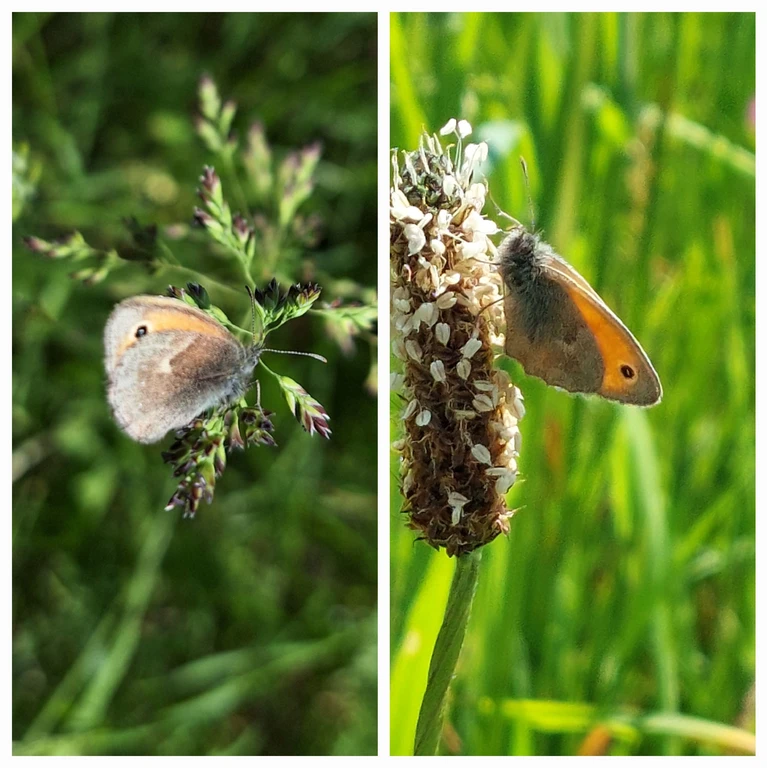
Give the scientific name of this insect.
Coenonympha pamphilus
